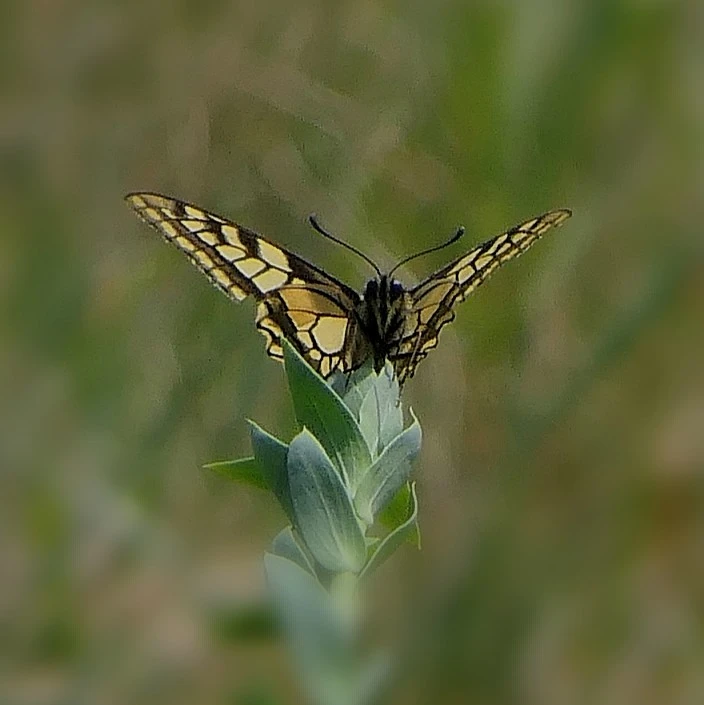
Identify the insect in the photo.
Papilio machaon
